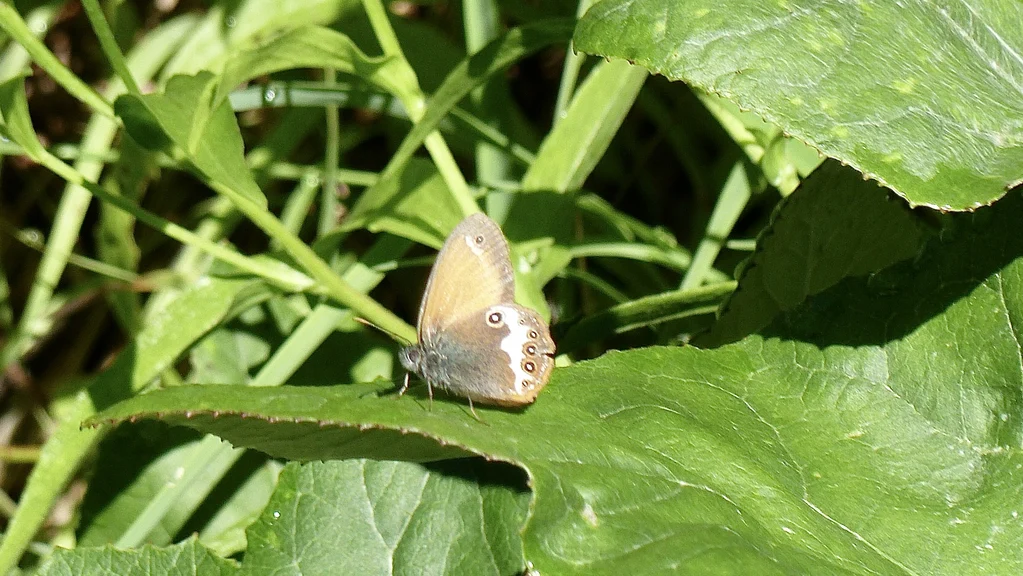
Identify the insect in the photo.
Coenonympha arcania
